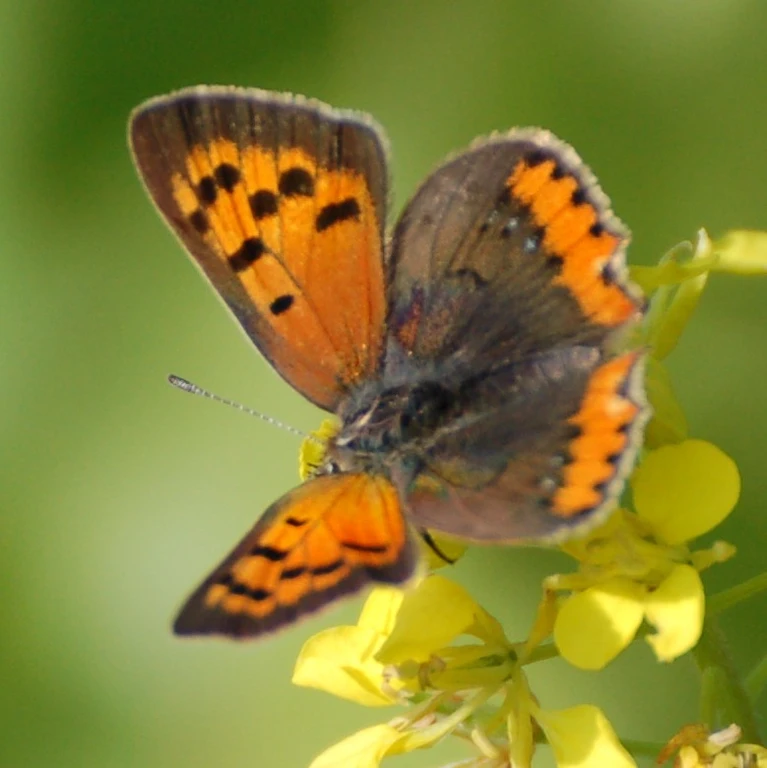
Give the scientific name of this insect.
Lycaena phlaeas
